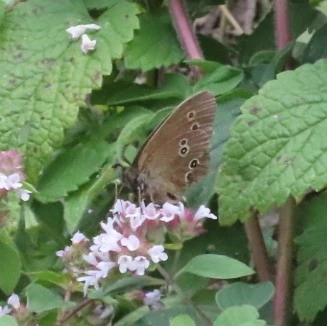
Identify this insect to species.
Aphantopus hyperantus
